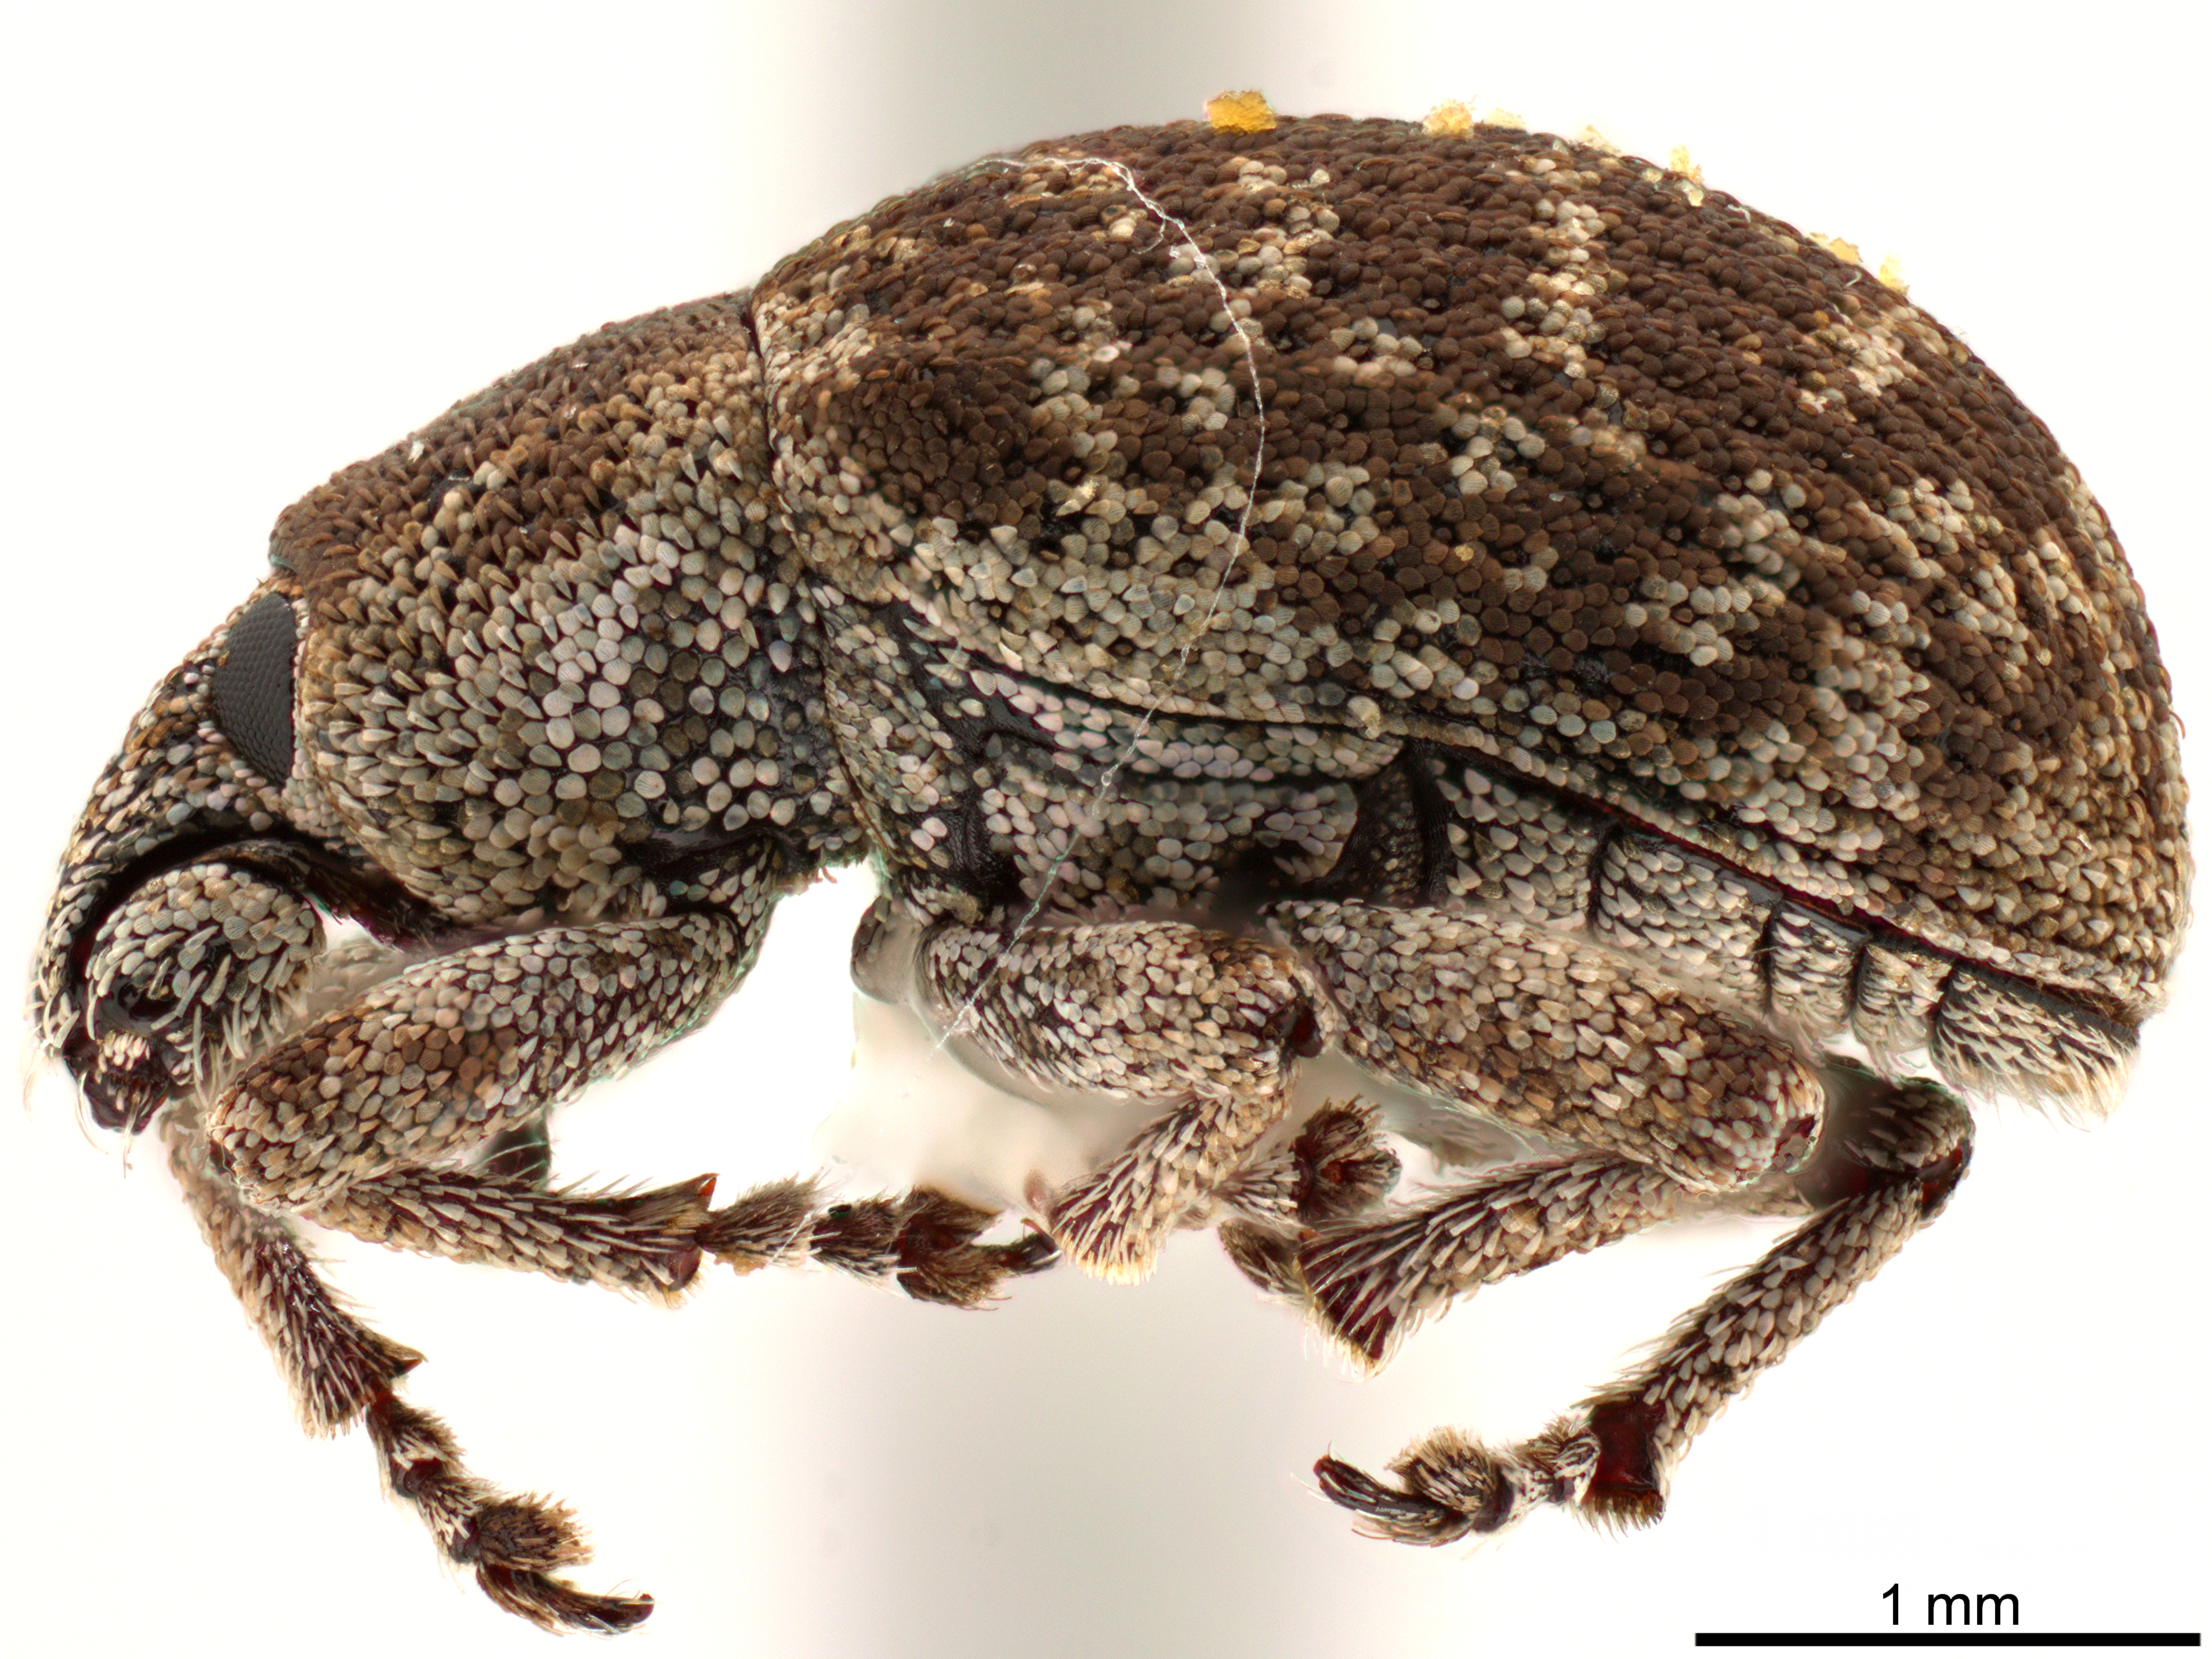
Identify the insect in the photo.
Eucoleocerus fuscovarius
